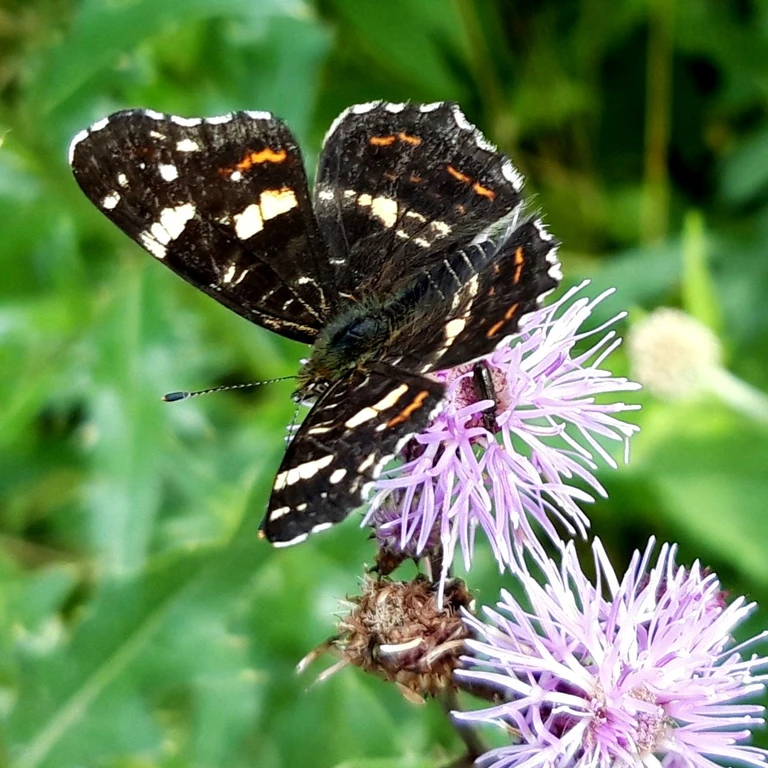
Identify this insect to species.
Araschnia levana
